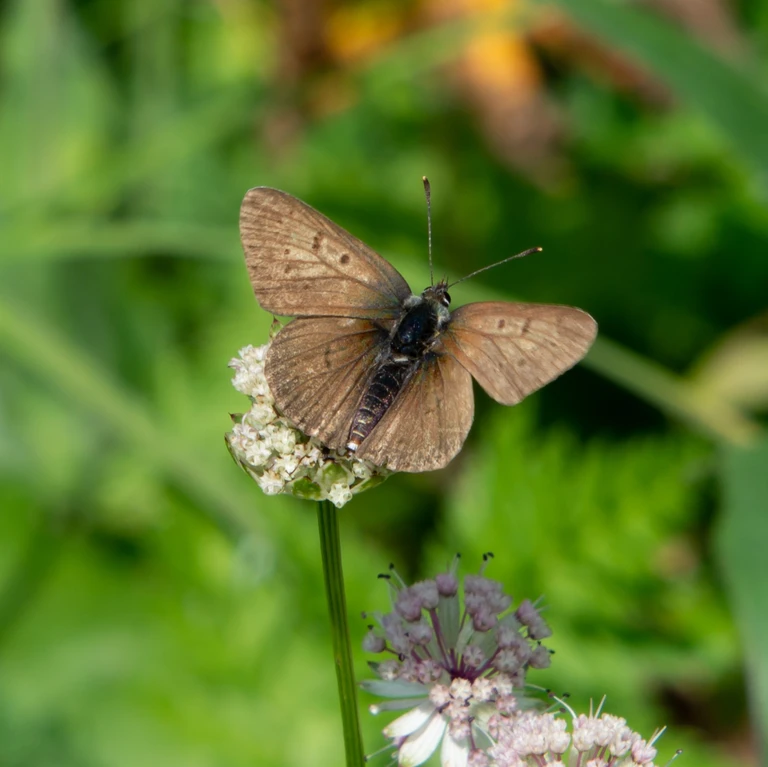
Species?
Lycaena tityrus (also Loweia tityrus)
